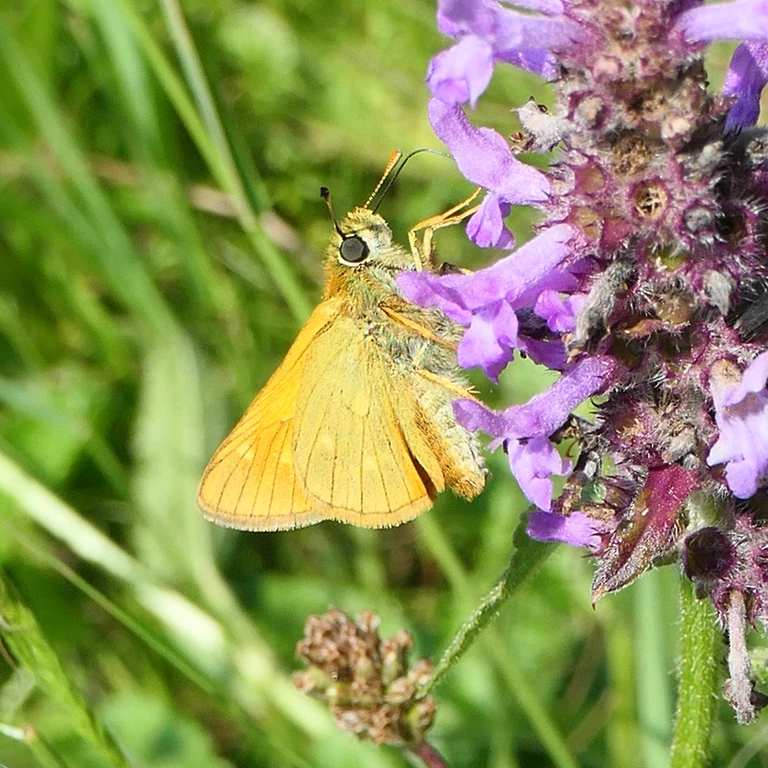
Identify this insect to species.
Ochlodes sylvanus (also Ochlodes venata)
